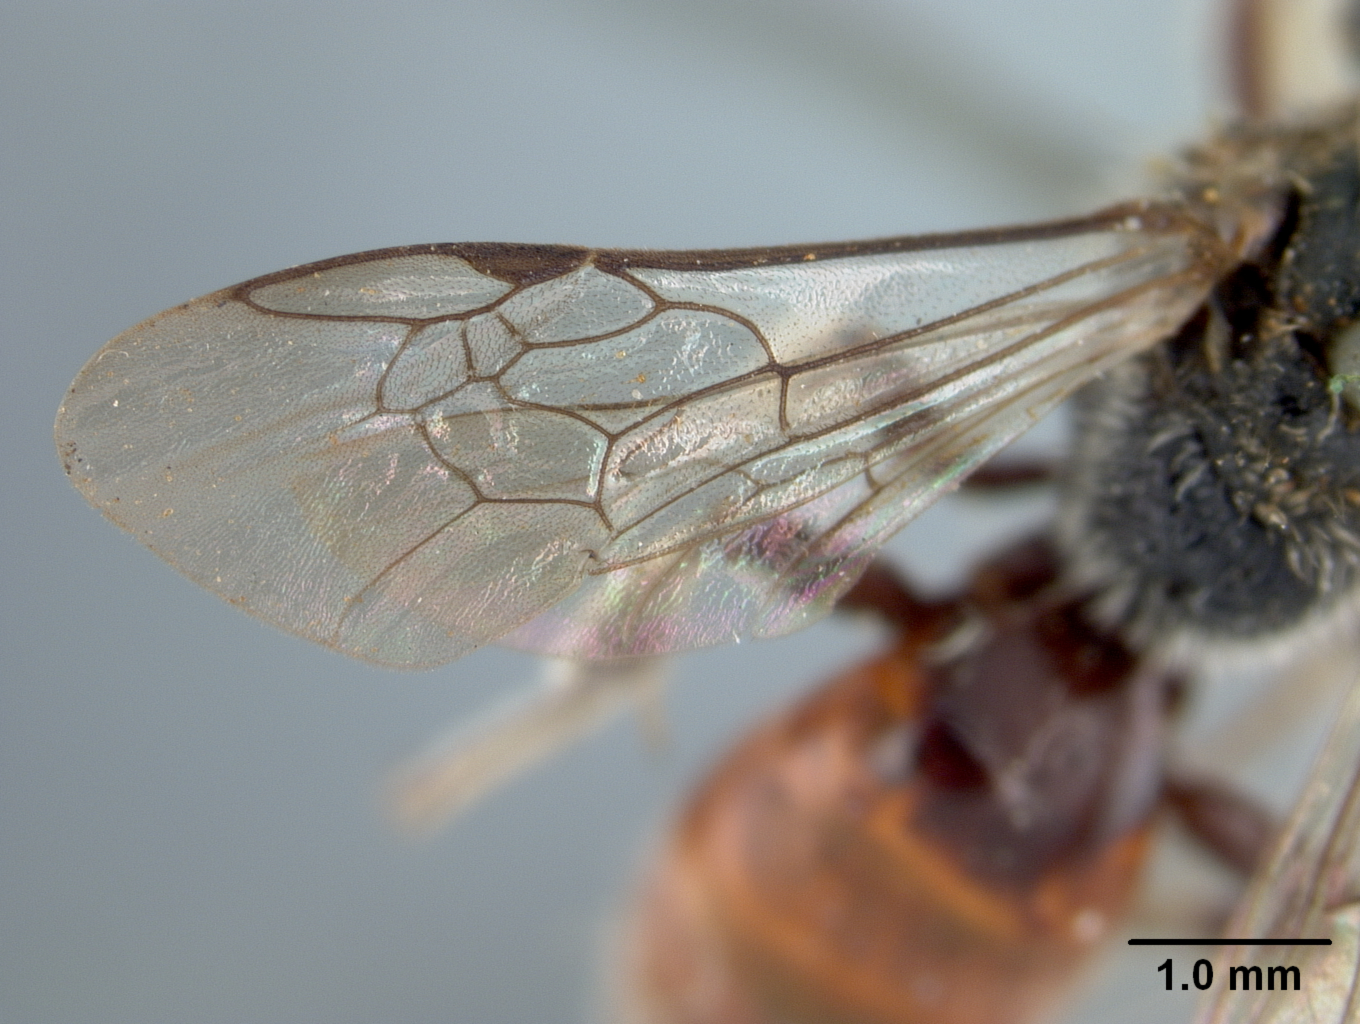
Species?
Sphecodes mexicanorum
